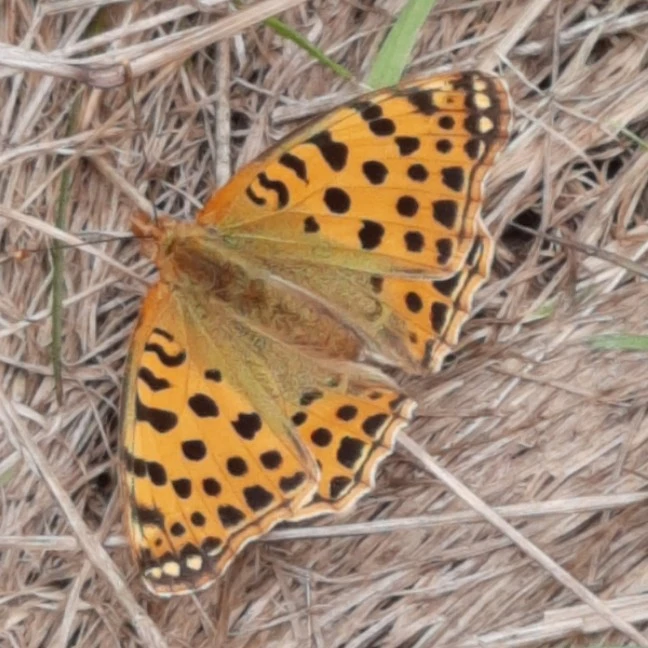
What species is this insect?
Issoria lathonia
